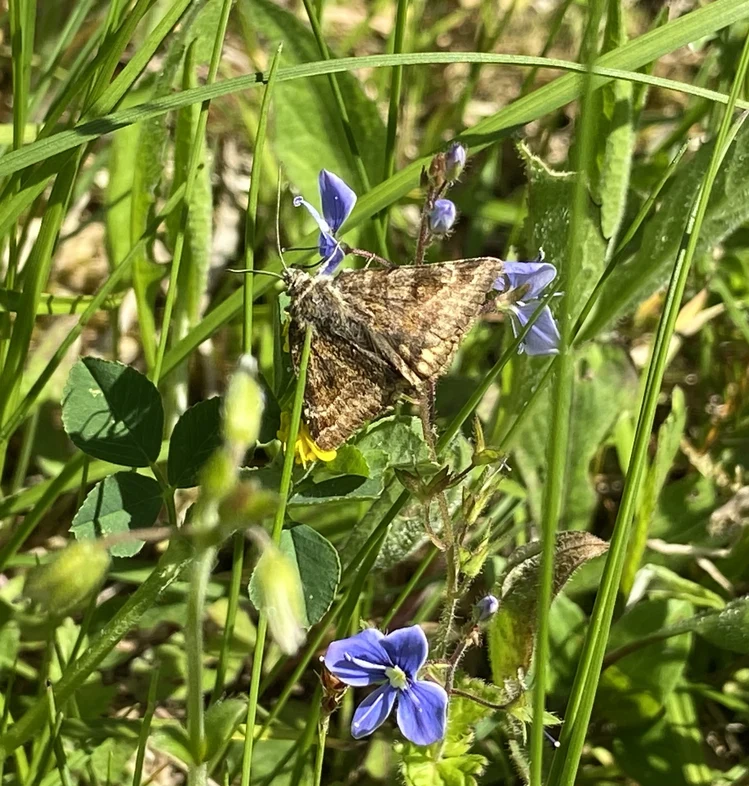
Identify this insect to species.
Euclidia glyphica
